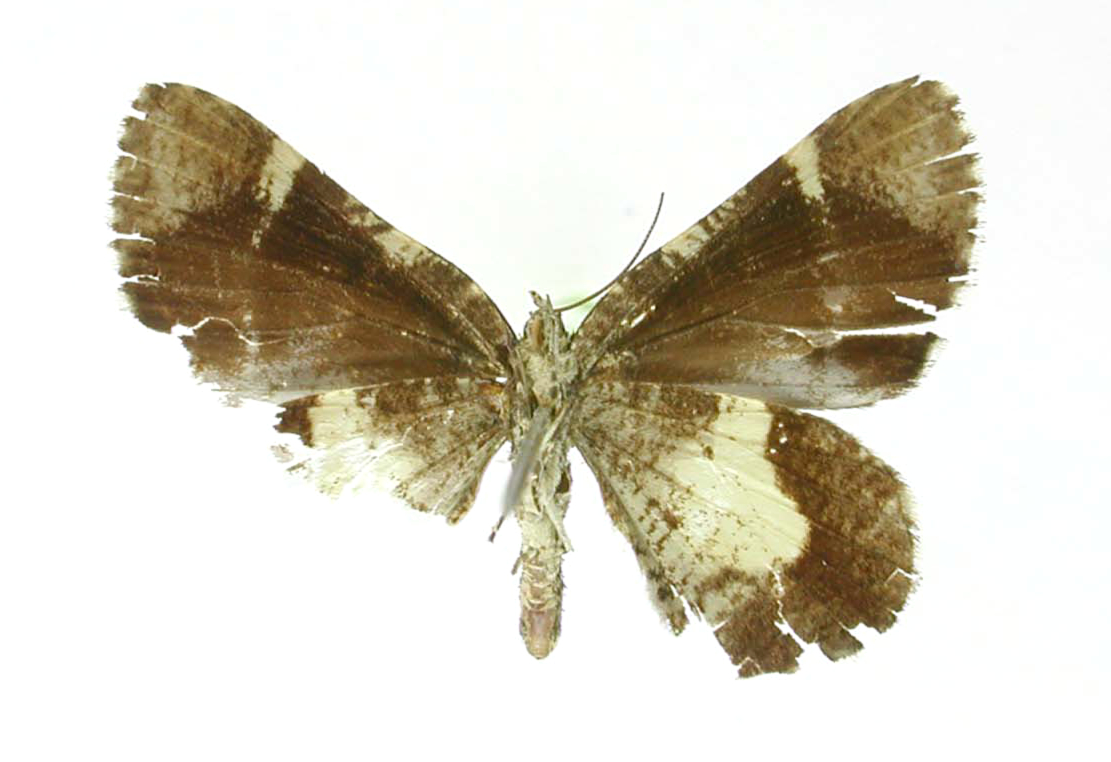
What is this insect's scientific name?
Scordylia adulatrix
